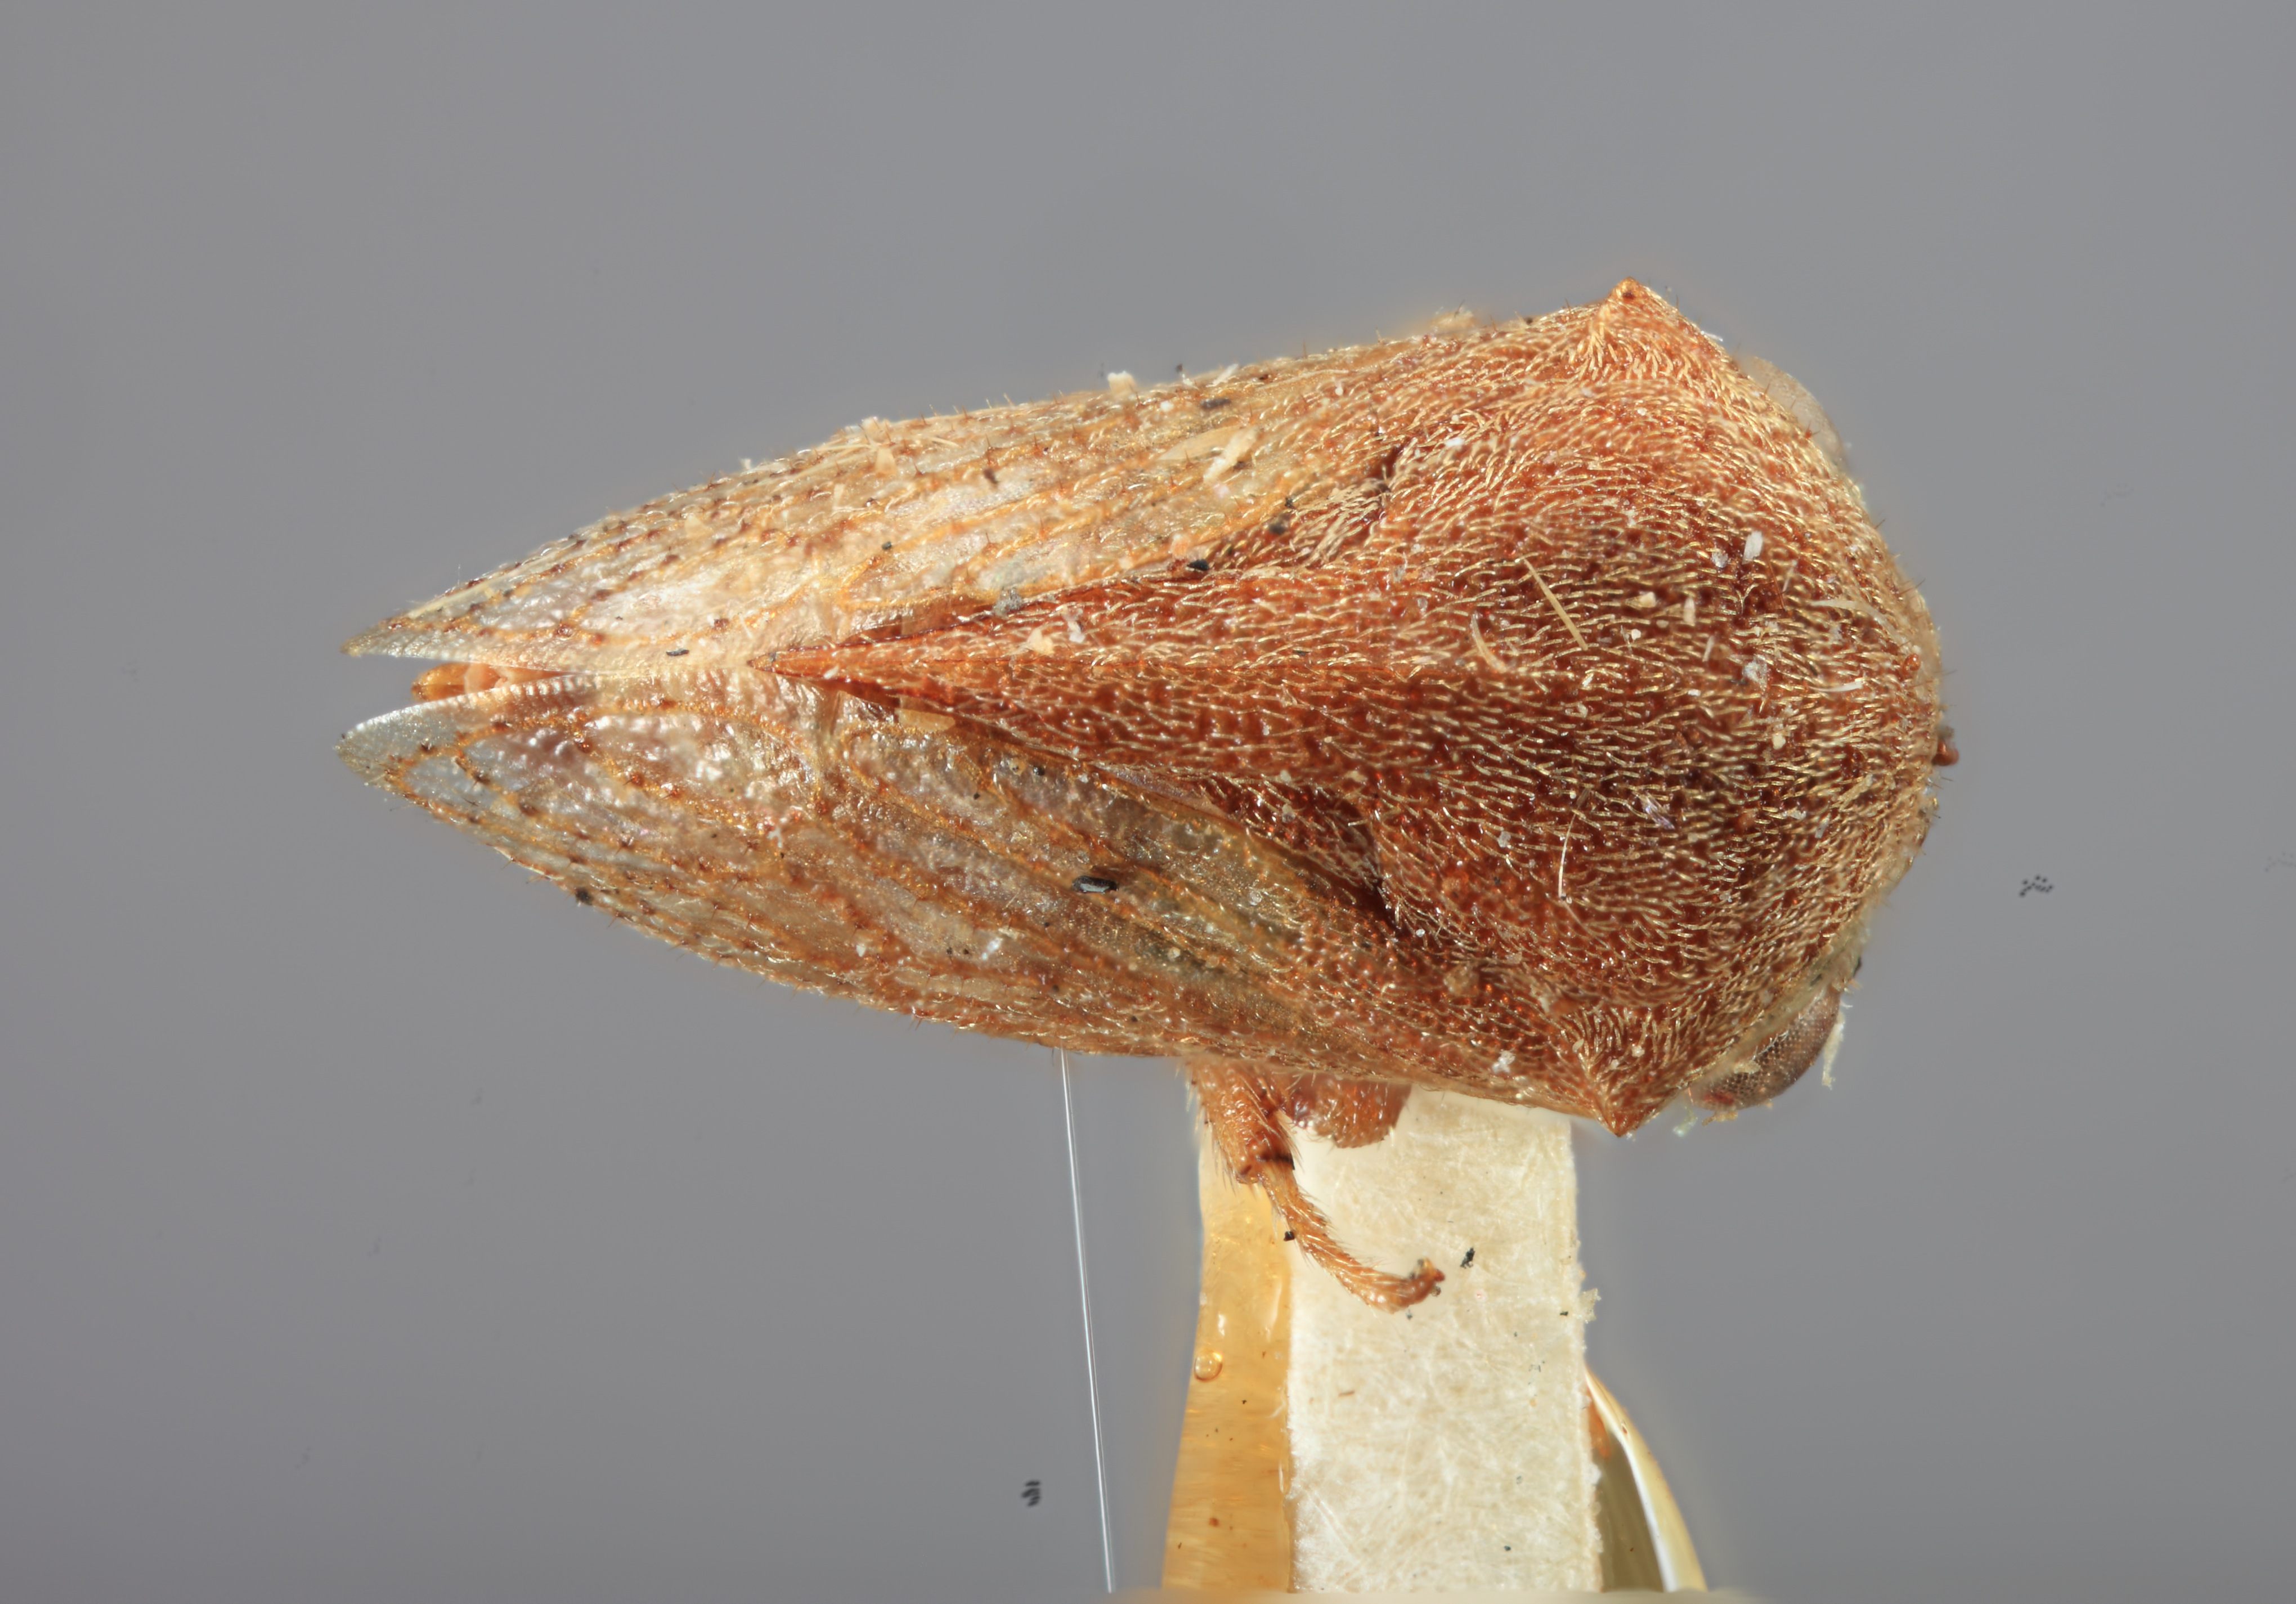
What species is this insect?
Gargara granulata
